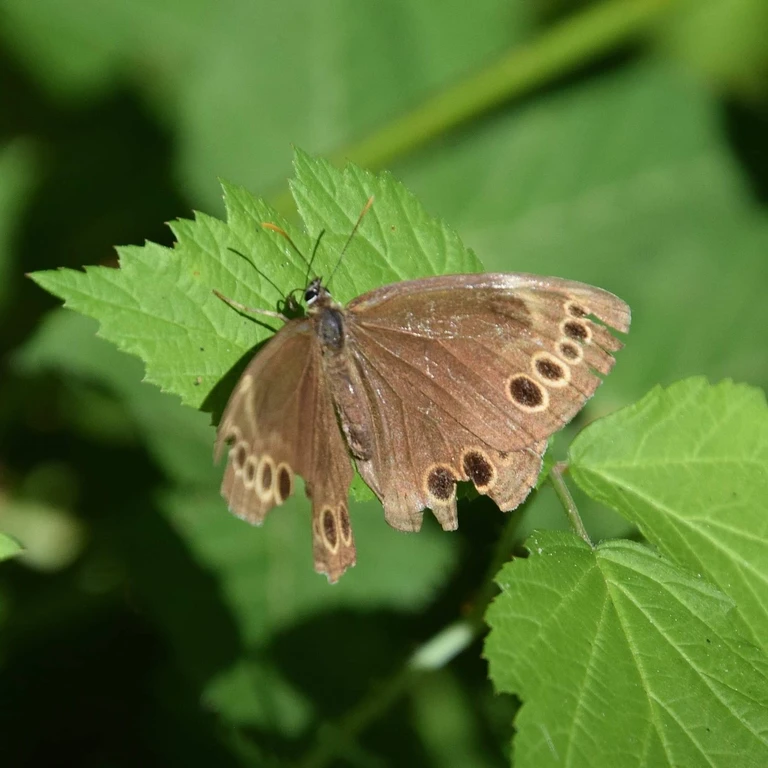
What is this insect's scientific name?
Lopinga achine (also Pararge achine)
